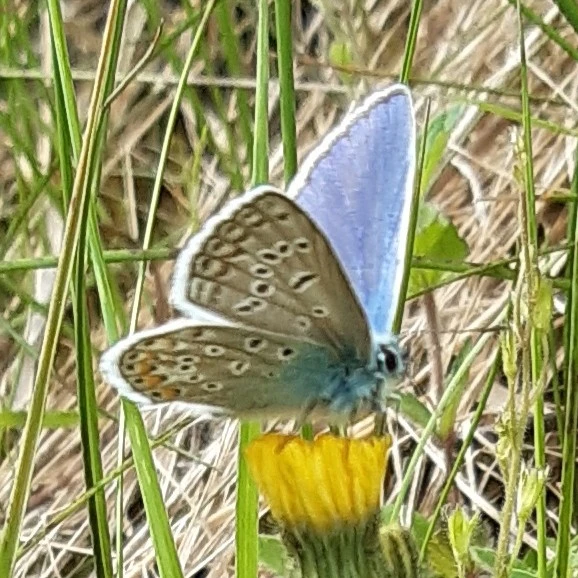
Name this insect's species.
Polyommatus icarus
